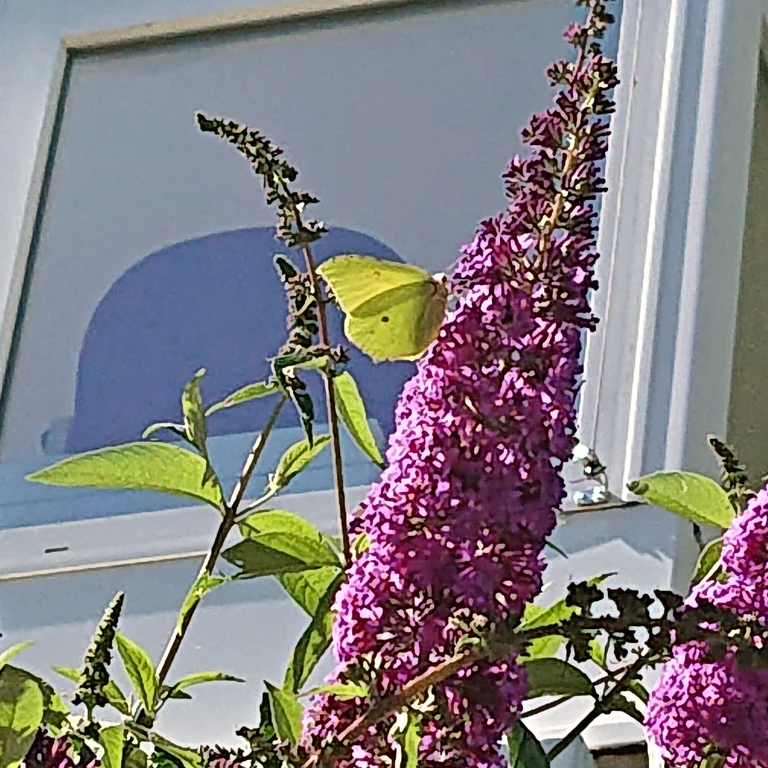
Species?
Gonepteryx rhamni
